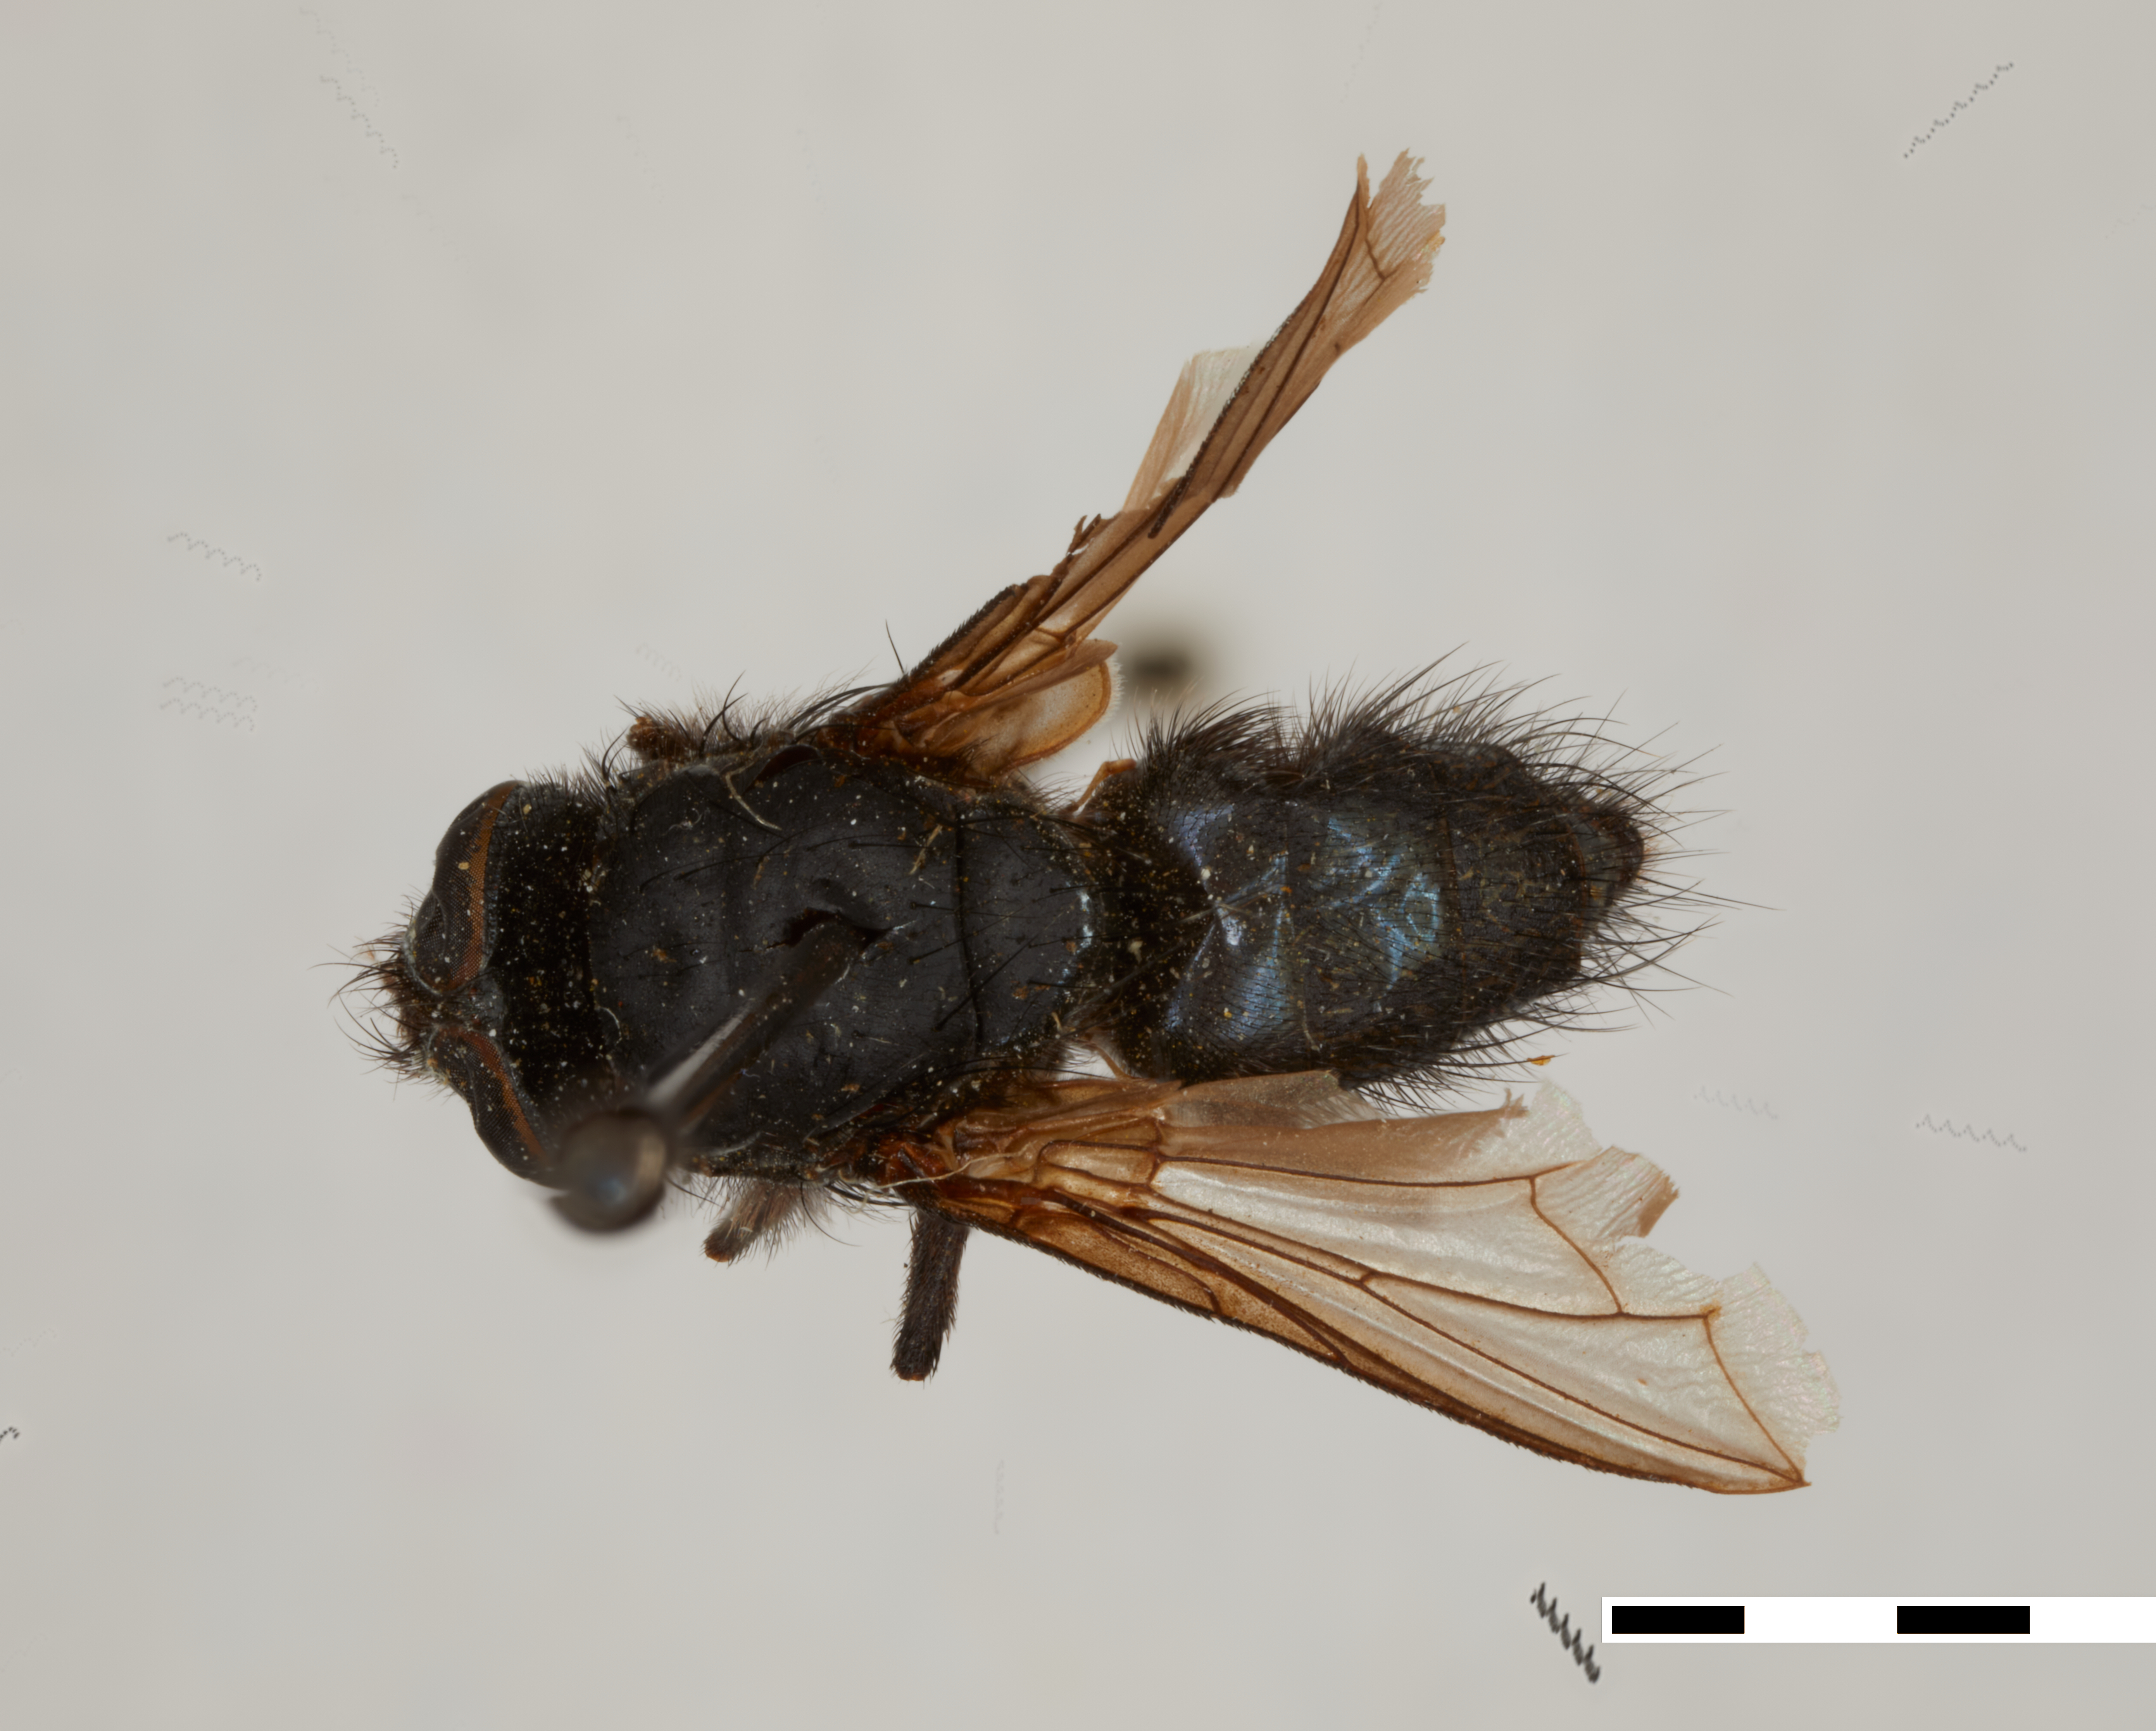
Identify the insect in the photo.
Melanodexia satanica
